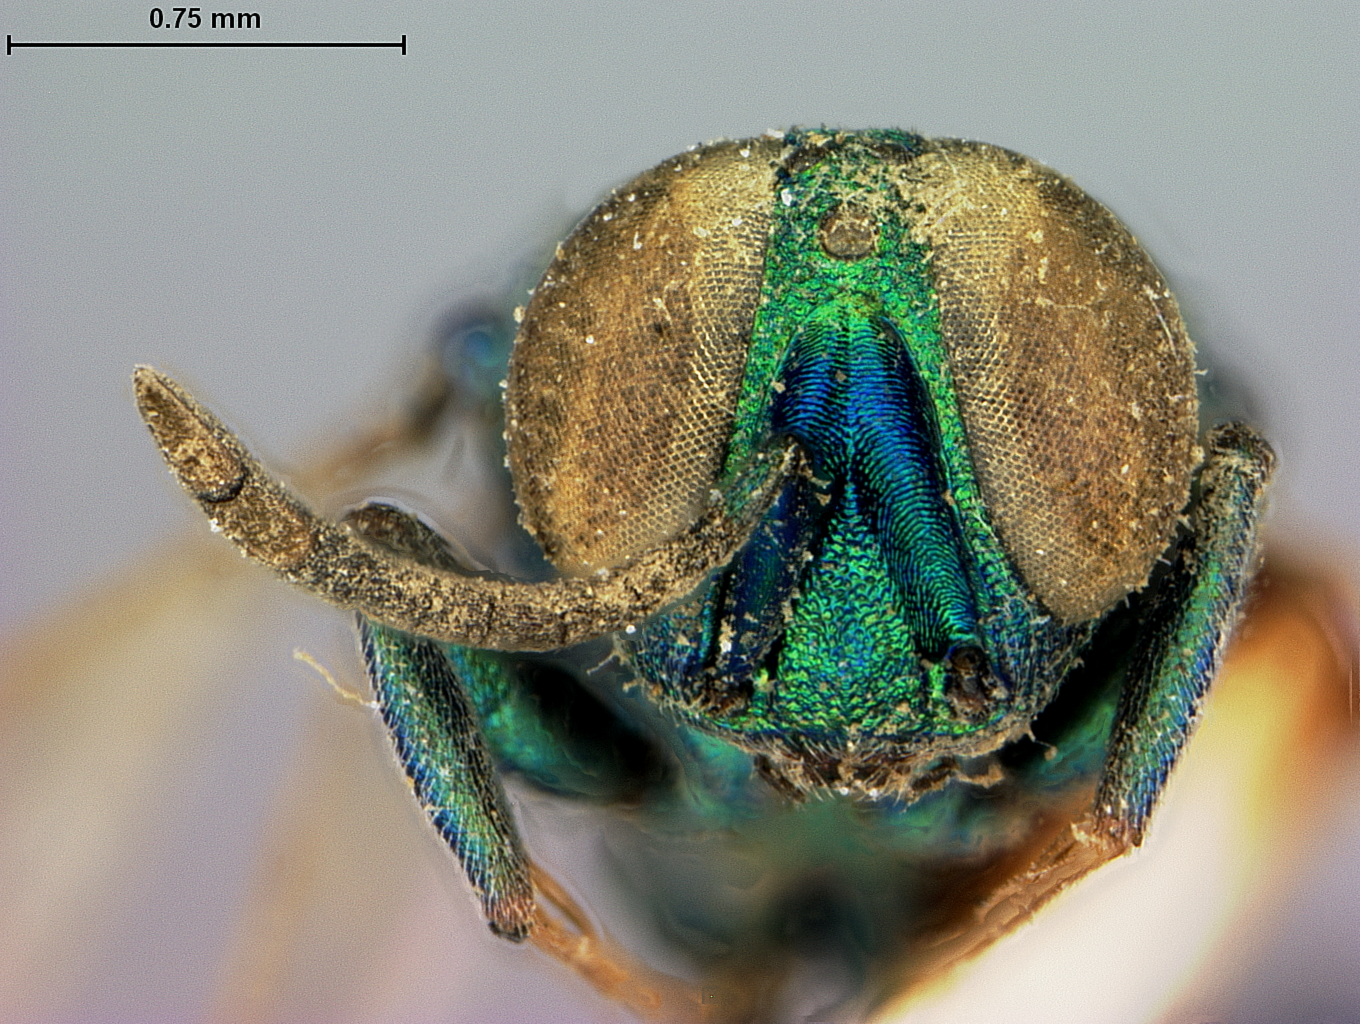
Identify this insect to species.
Agamerion coeruleiventris
